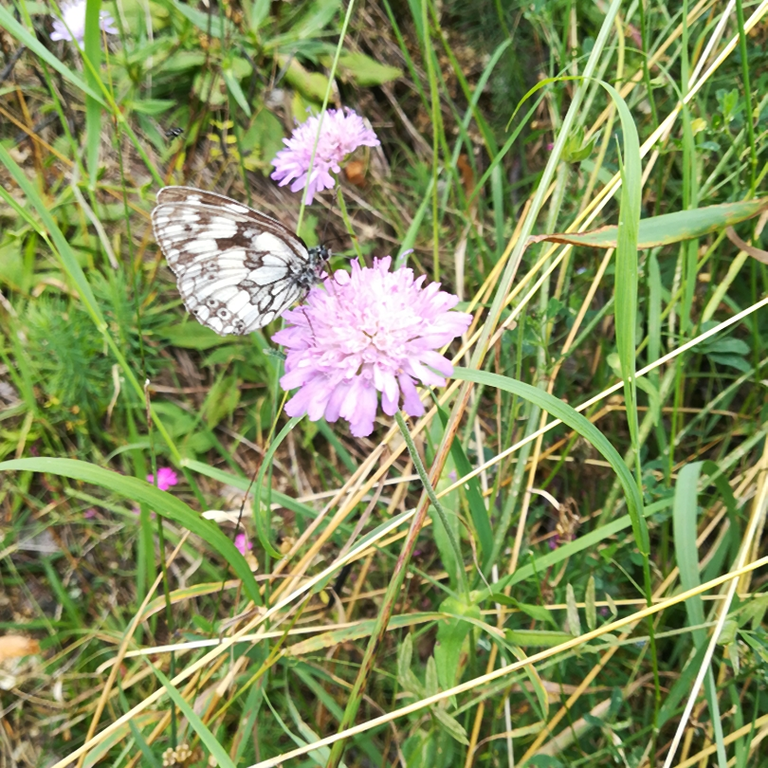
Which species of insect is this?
Melanargia galathea
